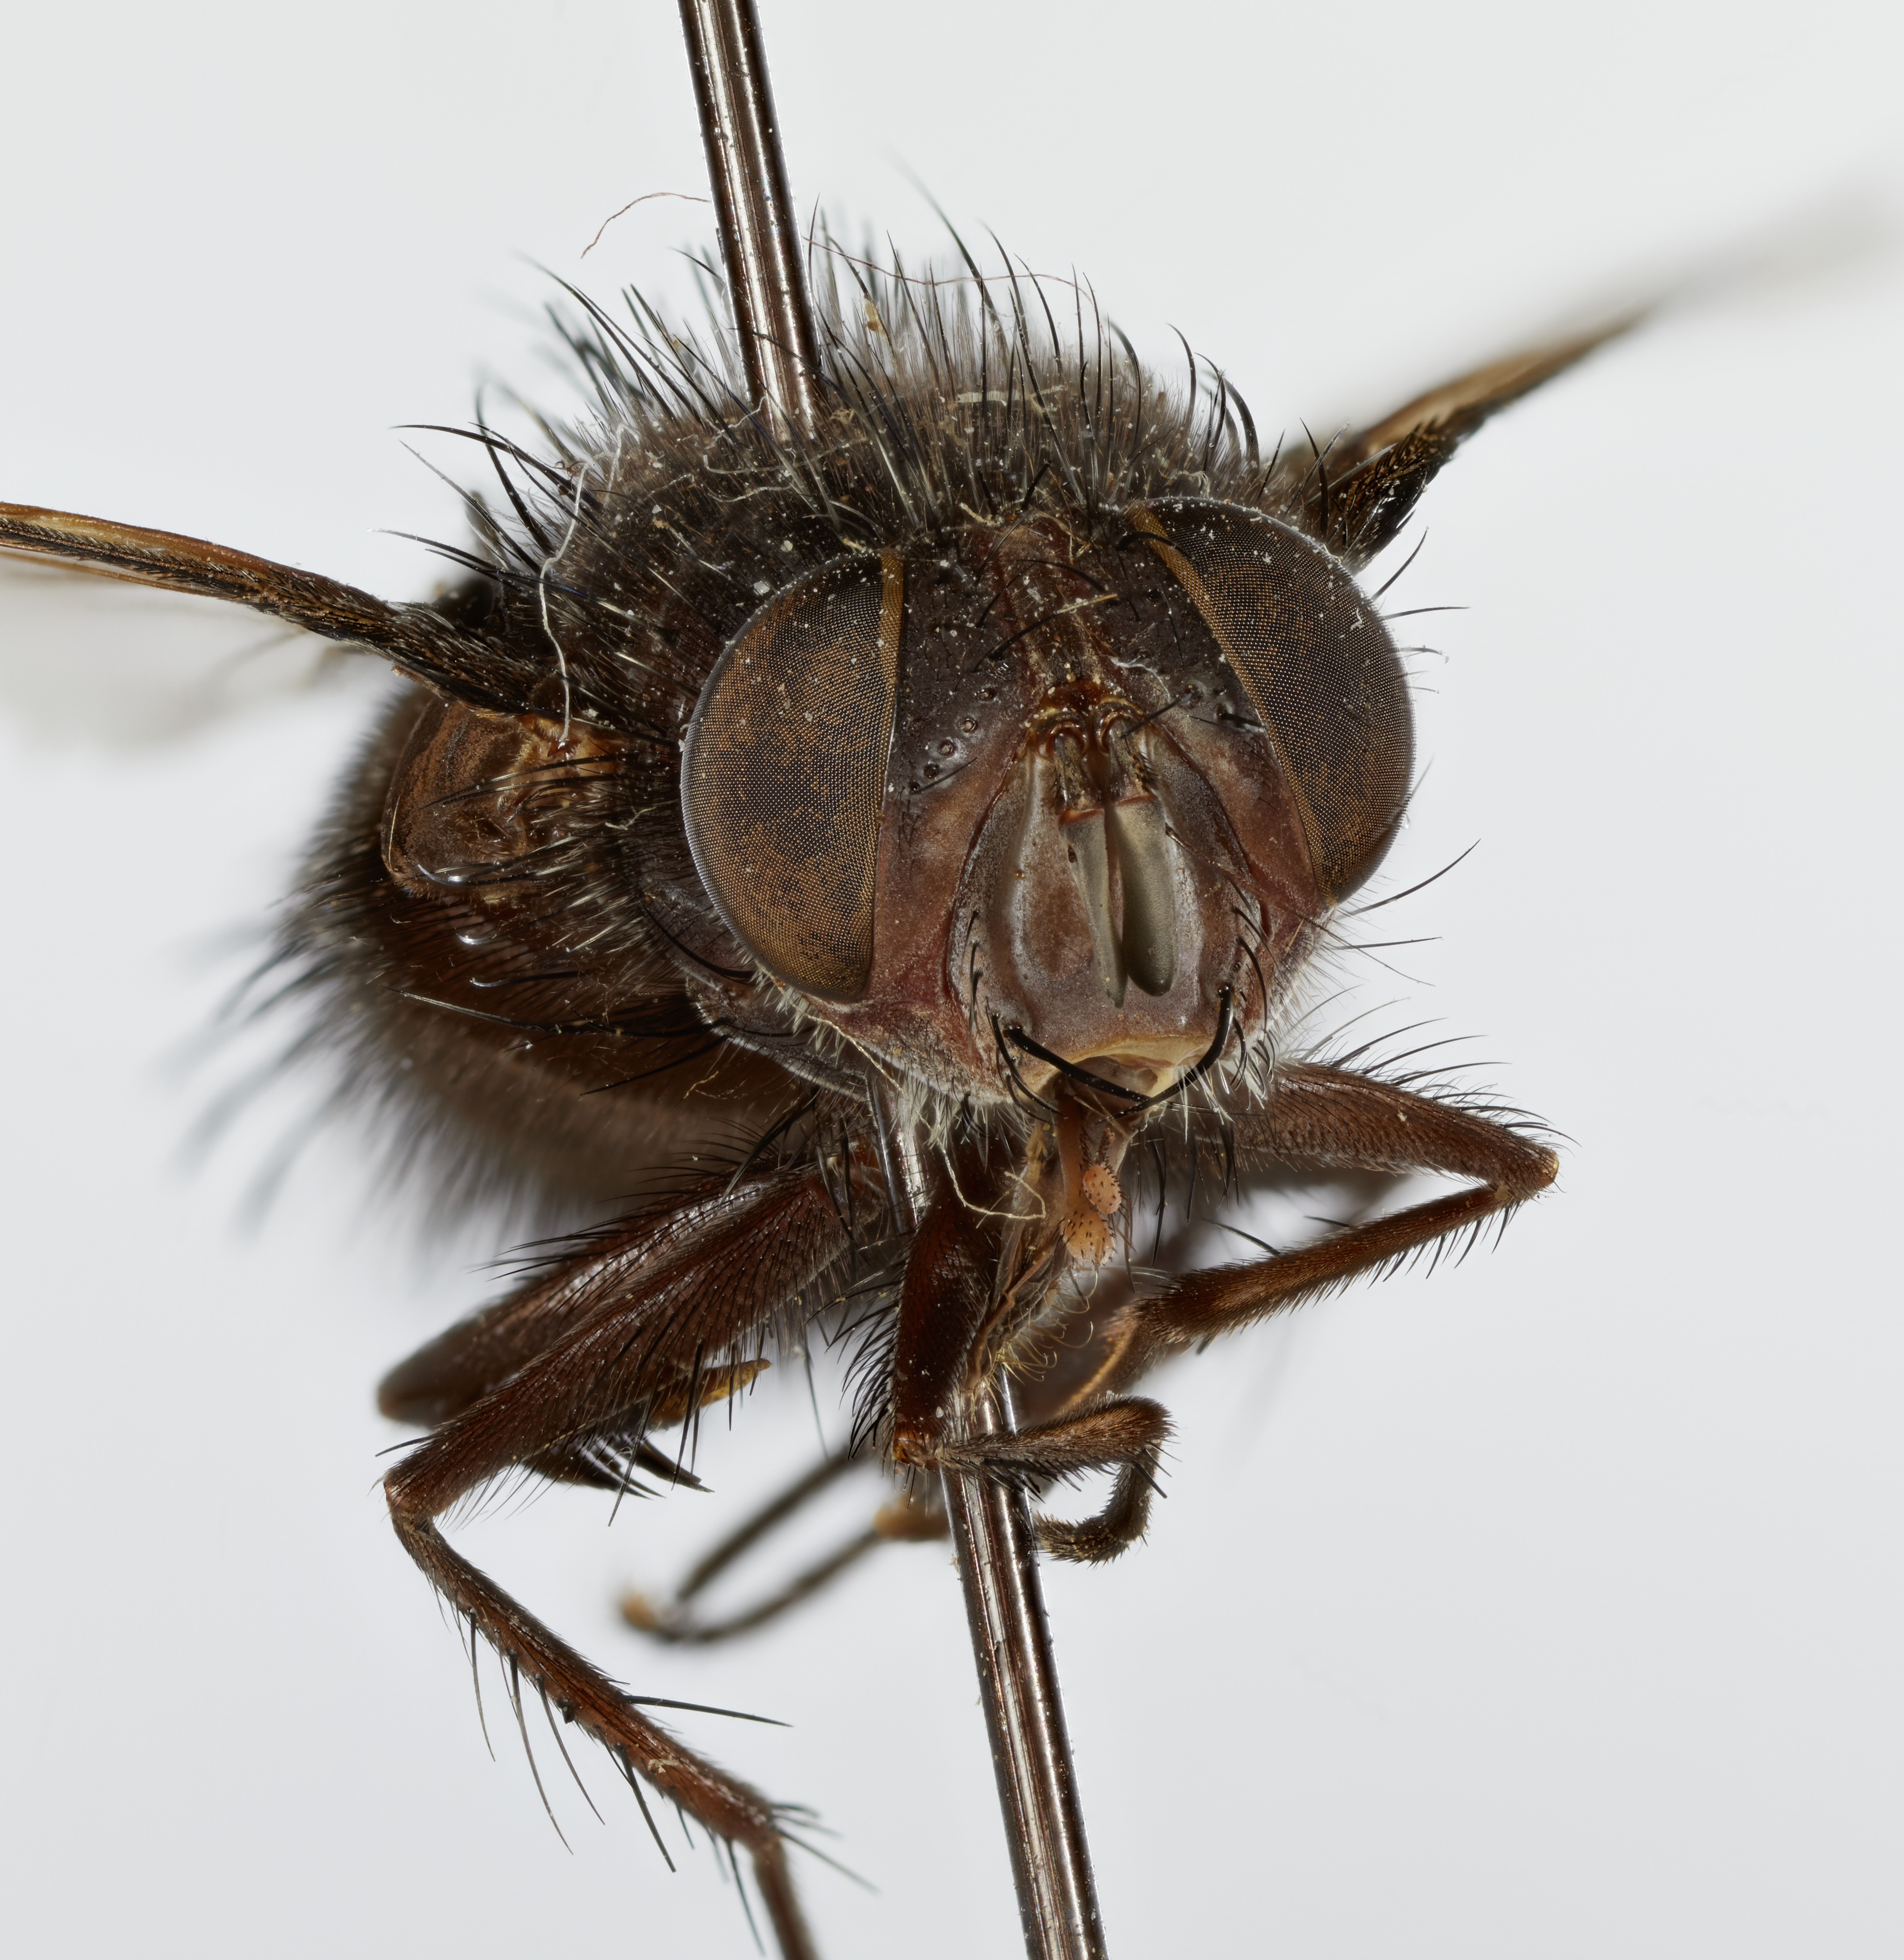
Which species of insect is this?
Blepharipeza montagna
